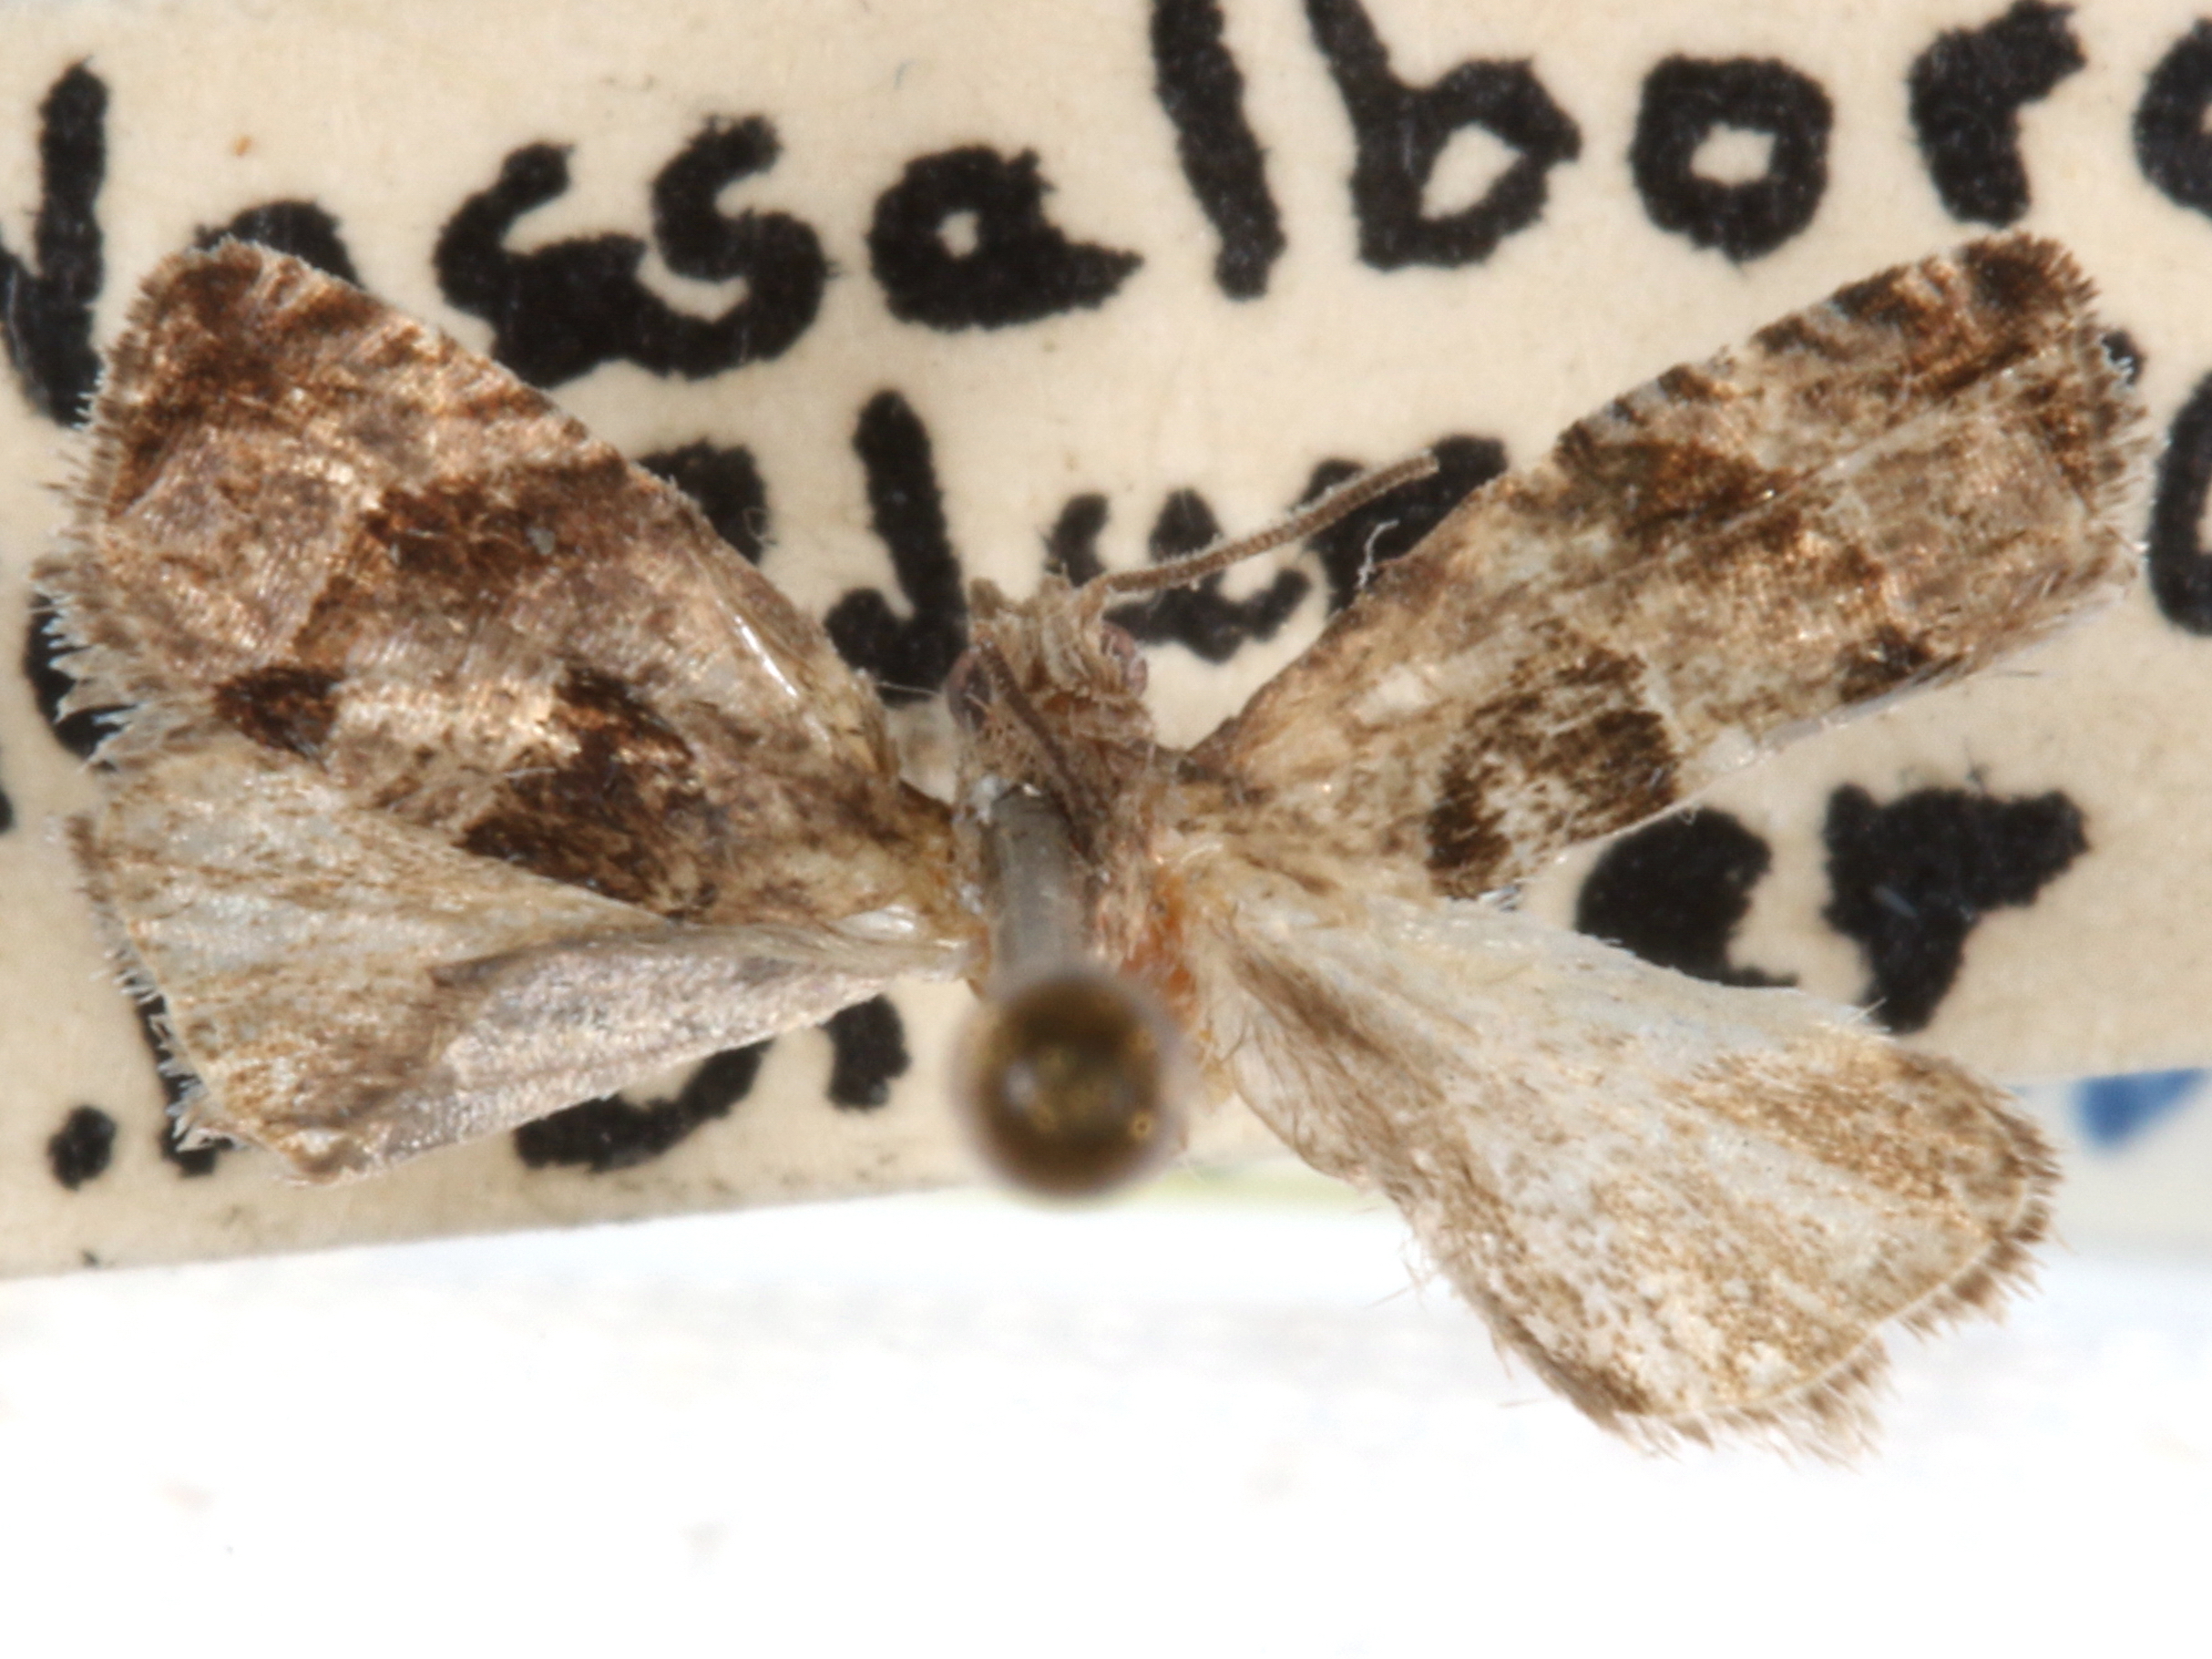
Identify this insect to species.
Epiblema insidiosana
